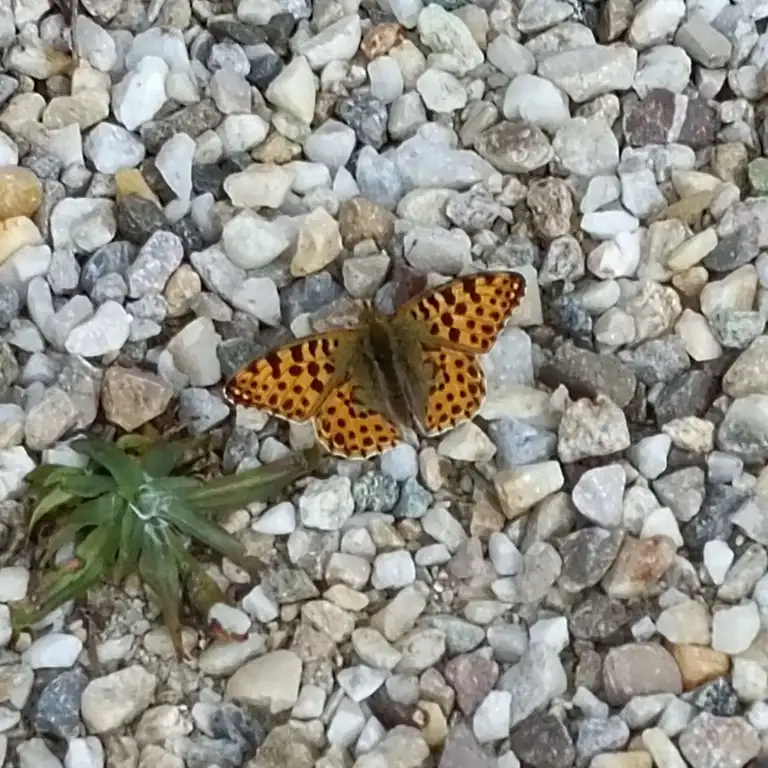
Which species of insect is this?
Issoria lathonia
